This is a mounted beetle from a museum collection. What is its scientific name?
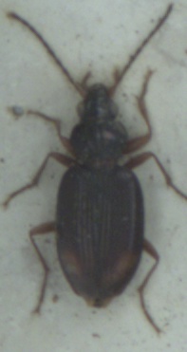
Bembidion lunatum
